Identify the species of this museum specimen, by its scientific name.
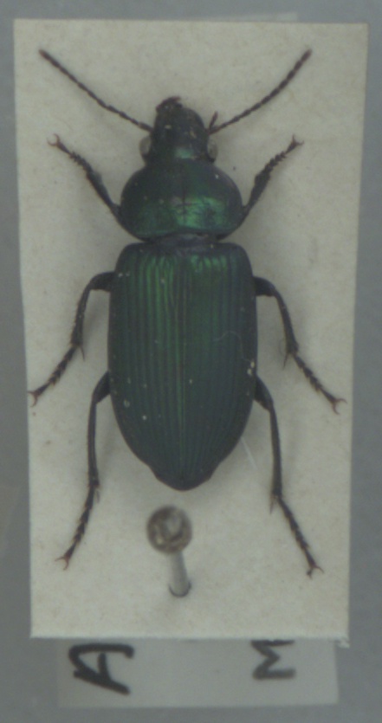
Anisodactylus poeciloides
